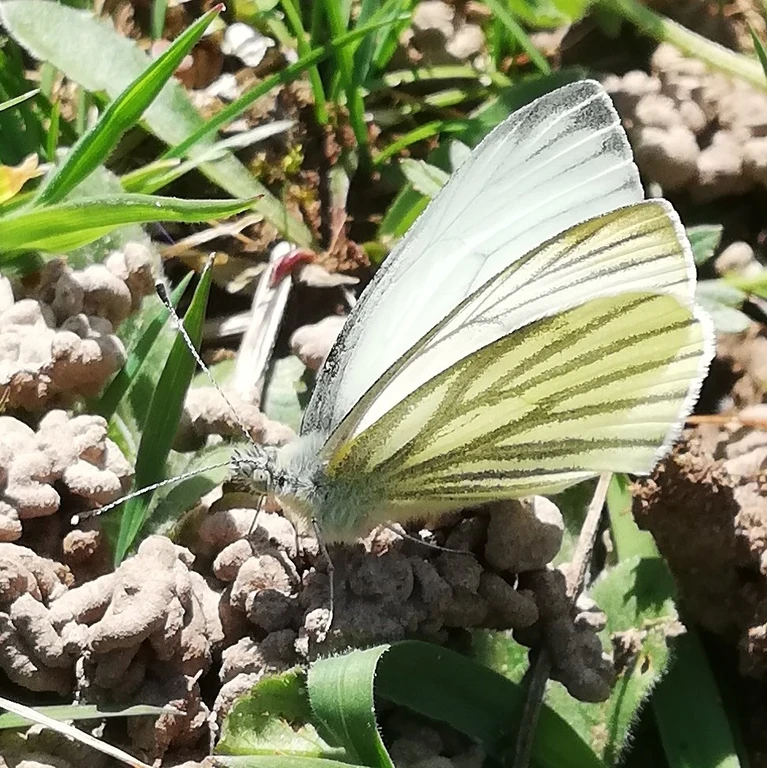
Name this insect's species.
Pieris napi
